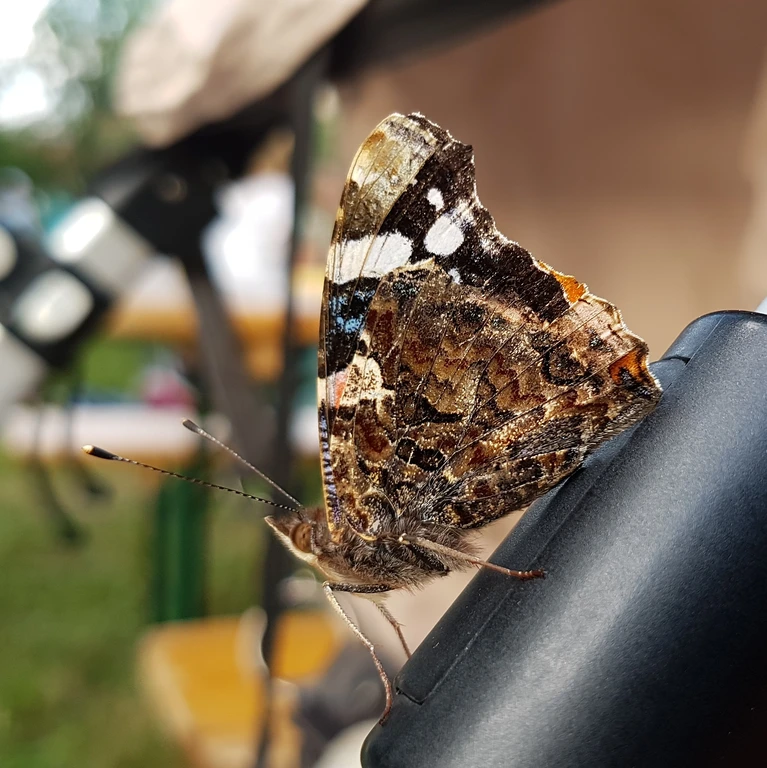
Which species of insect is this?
Vanessa atalanta
